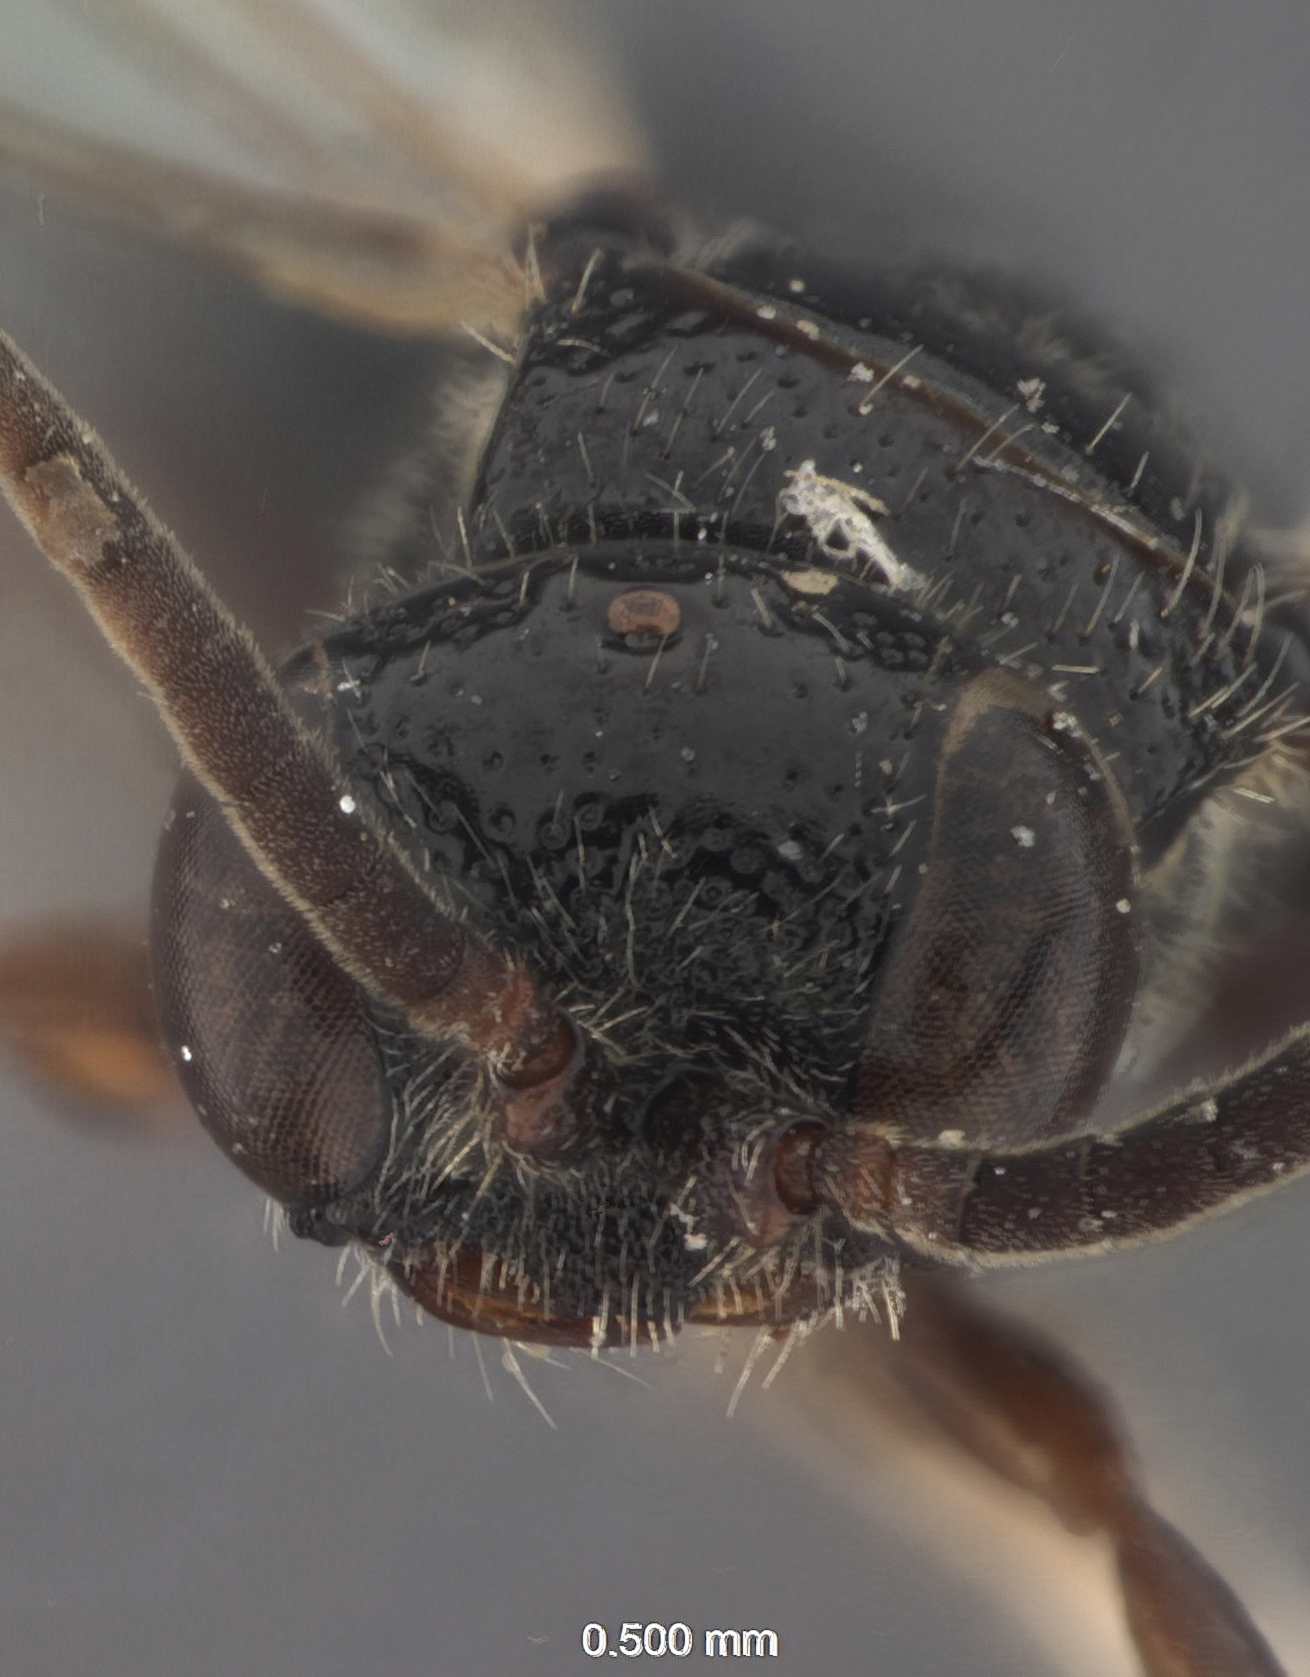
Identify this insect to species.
Tiphia segregata
